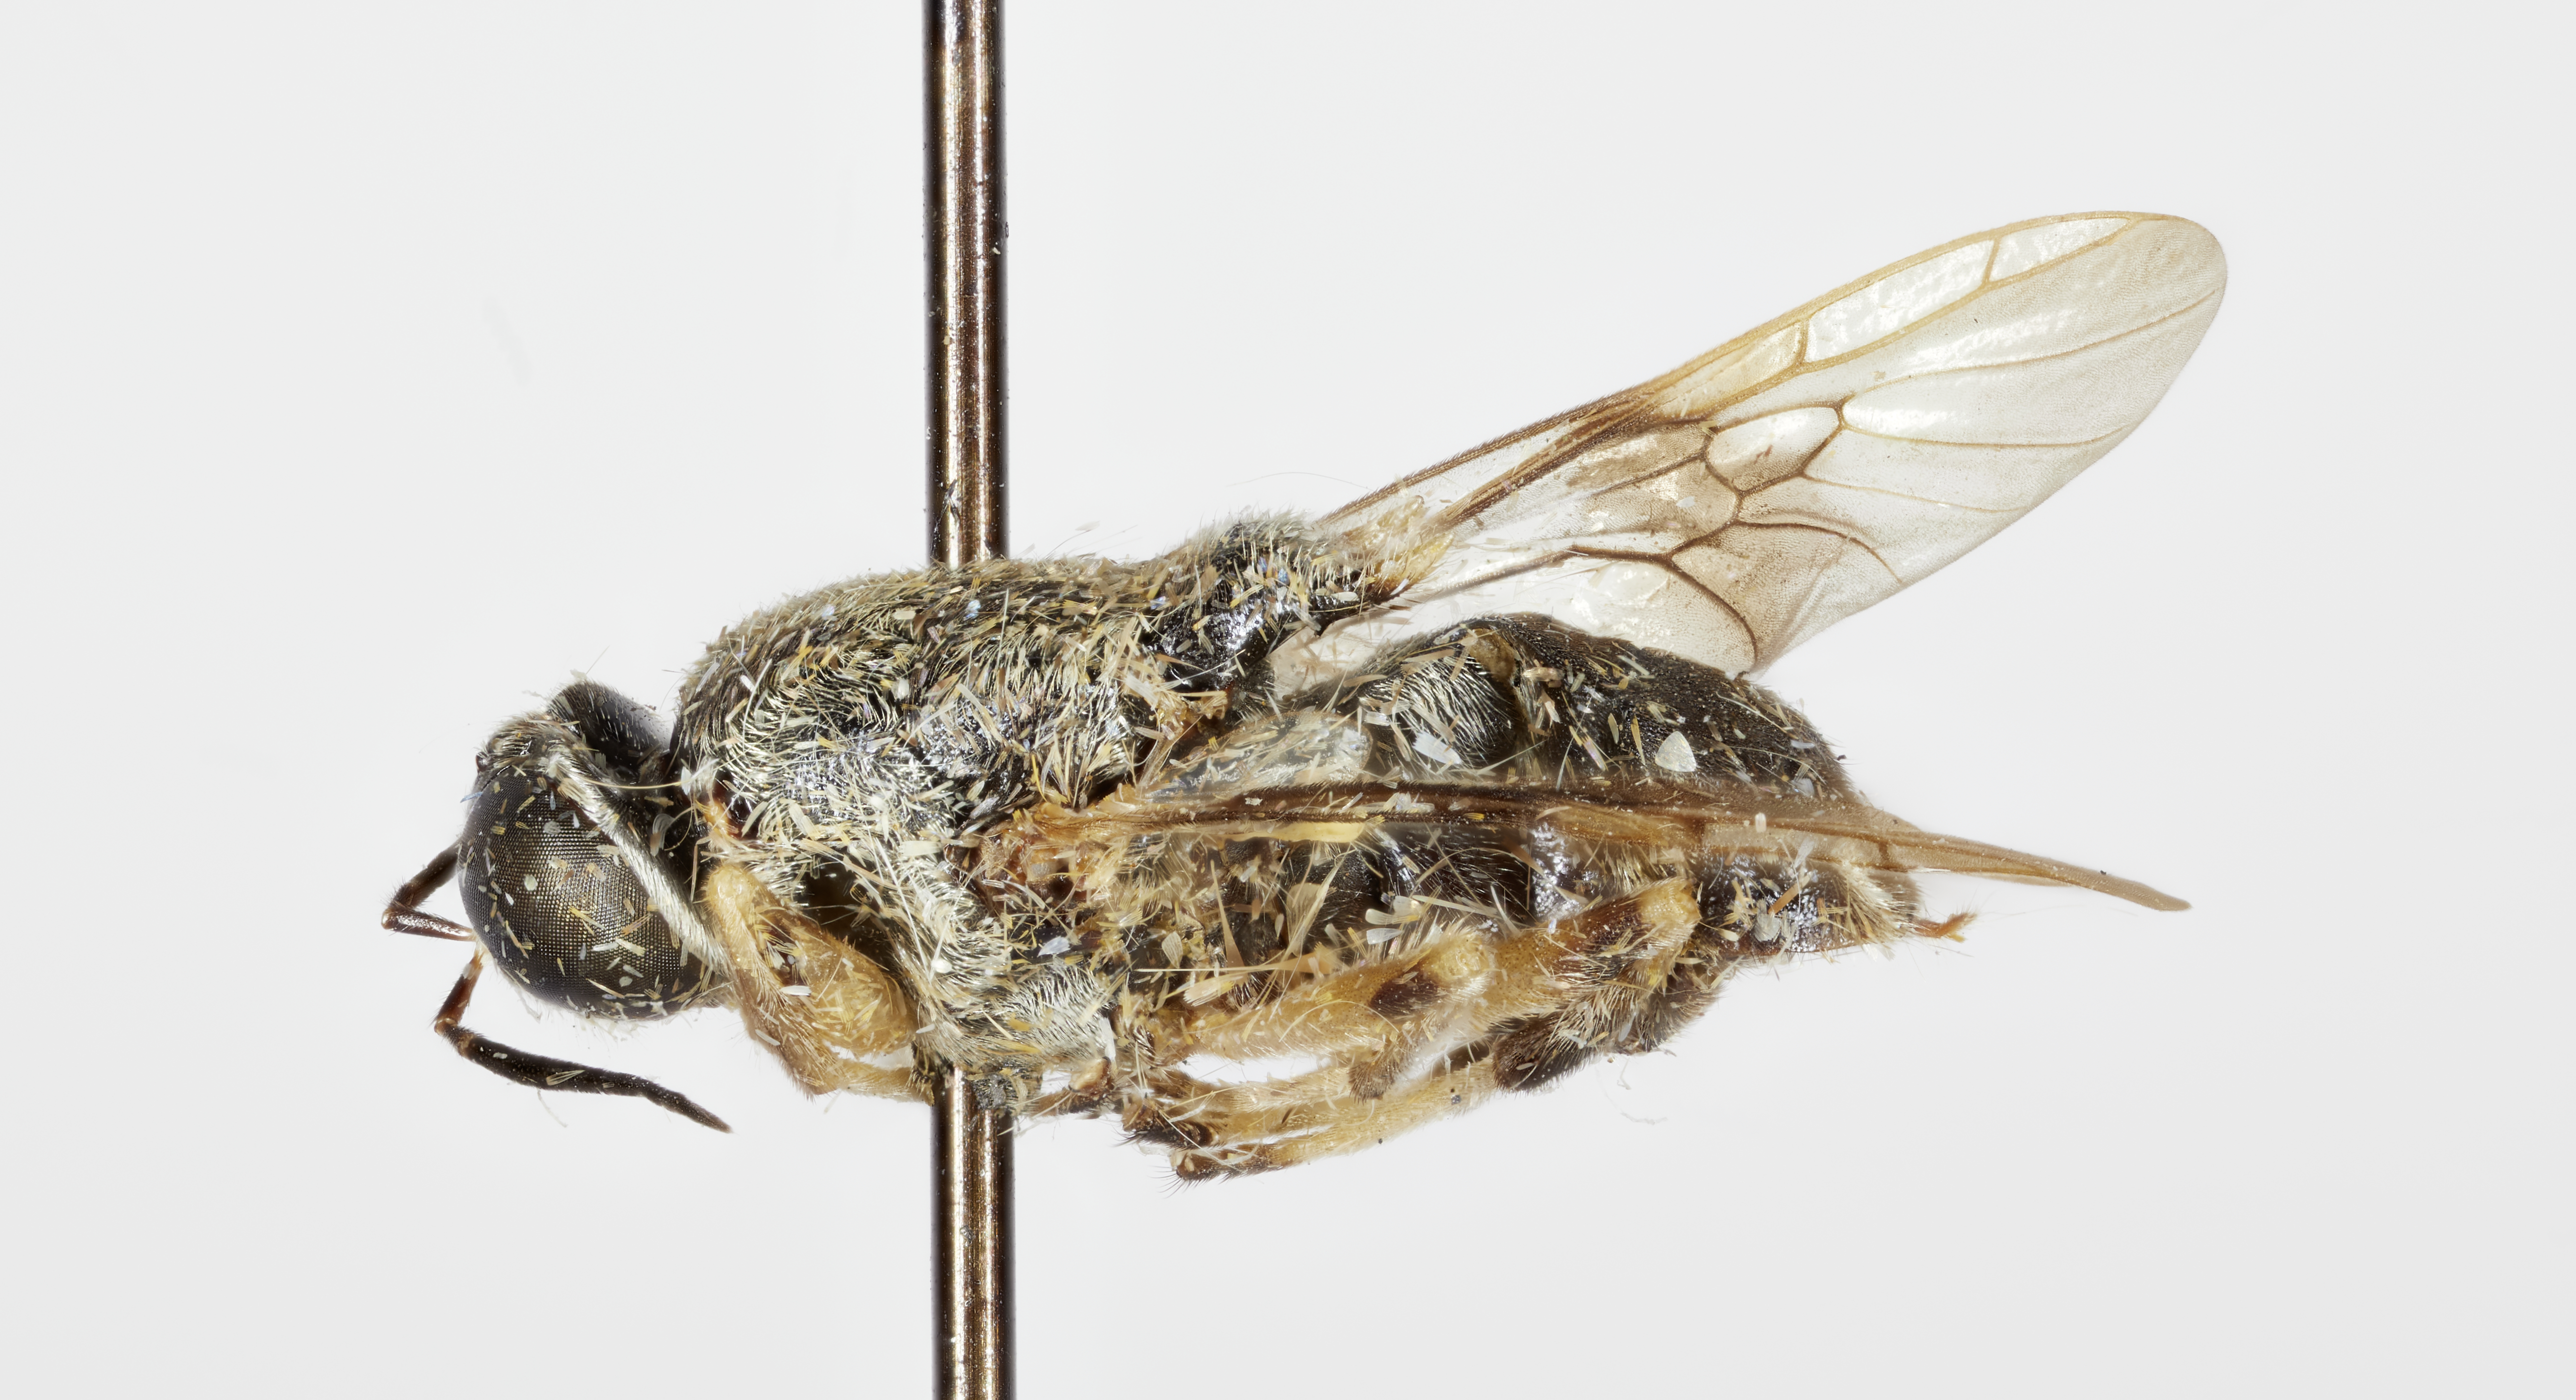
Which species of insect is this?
Cyphomyia nubilipennis
